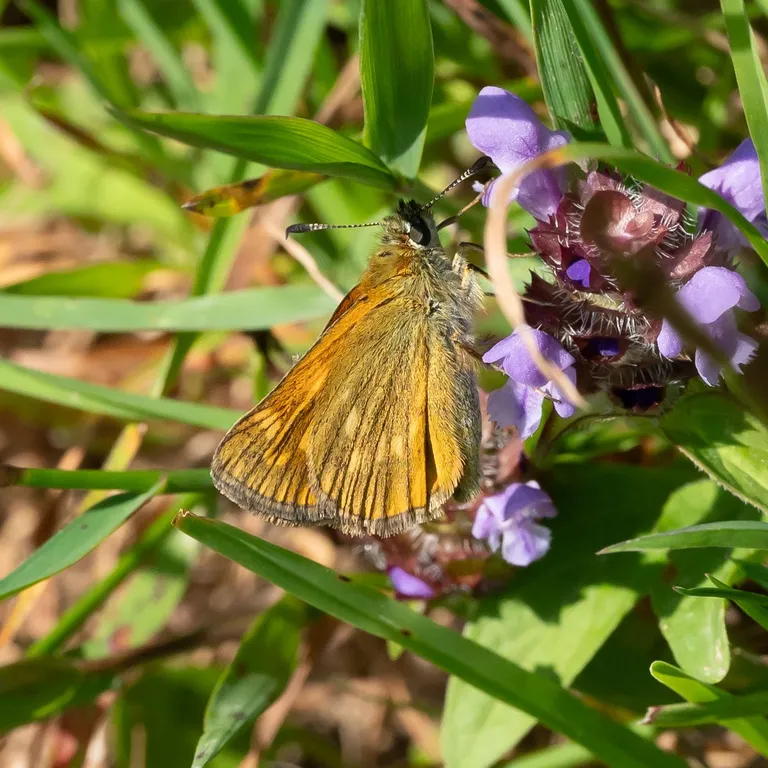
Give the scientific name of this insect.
Ochlodes sylvanus (also Ochlodes venata)
